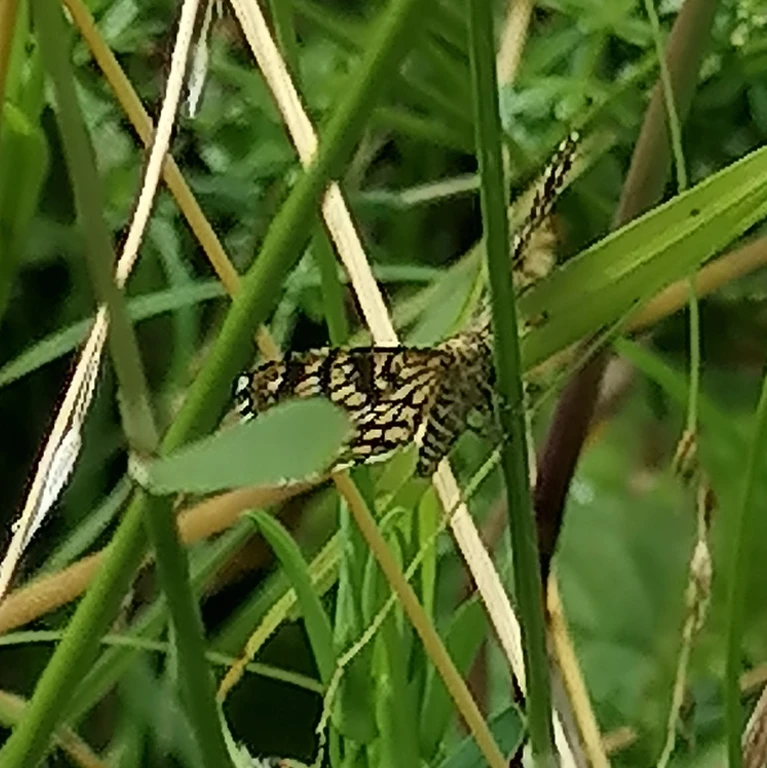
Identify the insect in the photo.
Chiasmia clathrata
